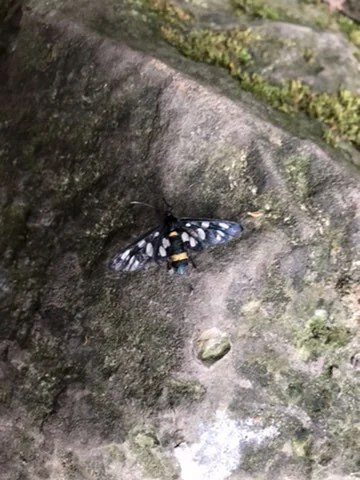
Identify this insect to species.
Amata phegea
